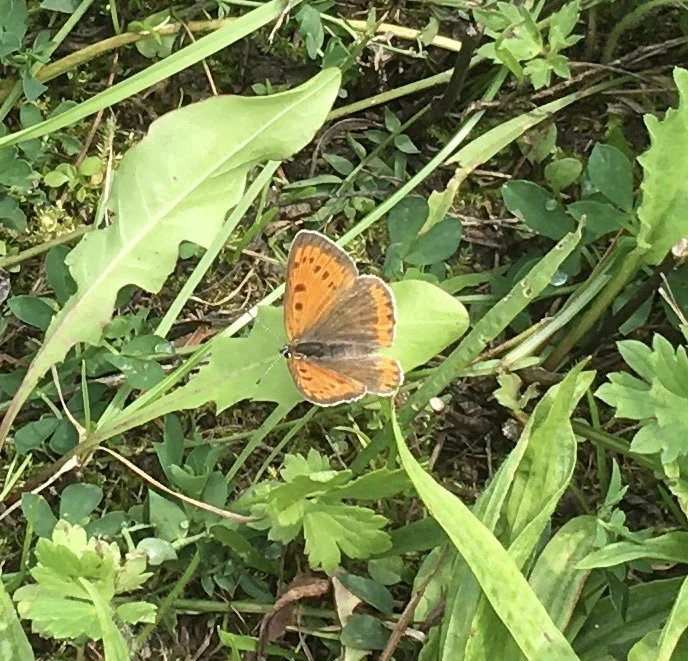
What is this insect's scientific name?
Lycaena dispar
